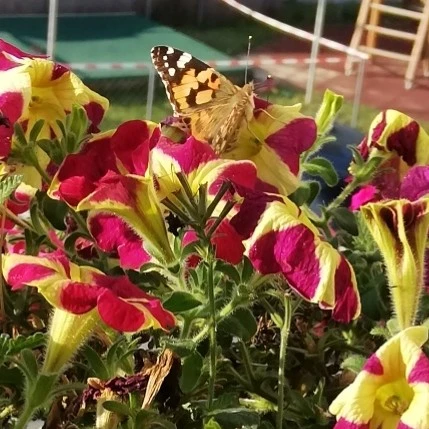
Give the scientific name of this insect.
Vanessa cardui
